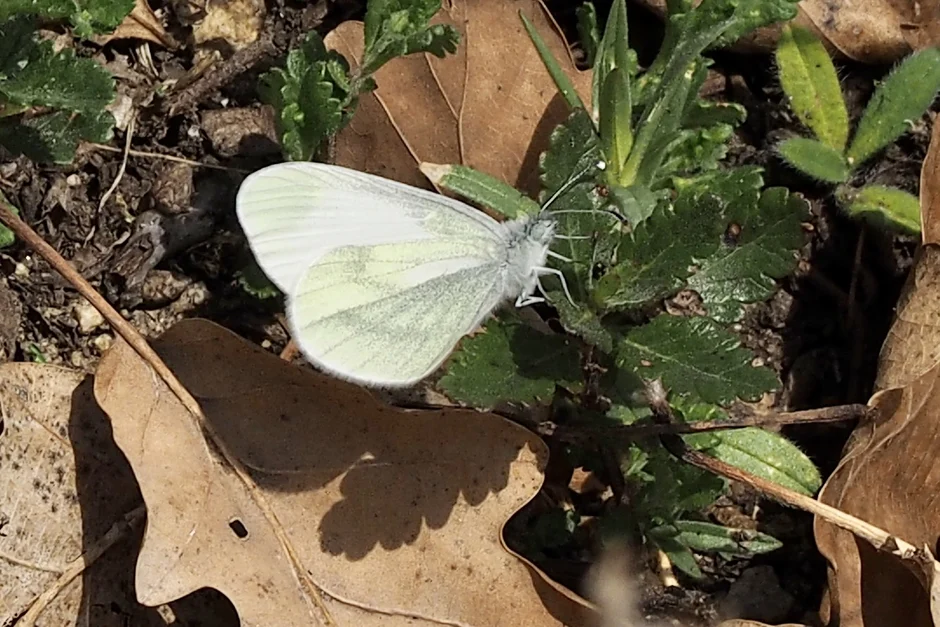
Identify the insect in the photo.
Leptidea sinapis/juvernica
